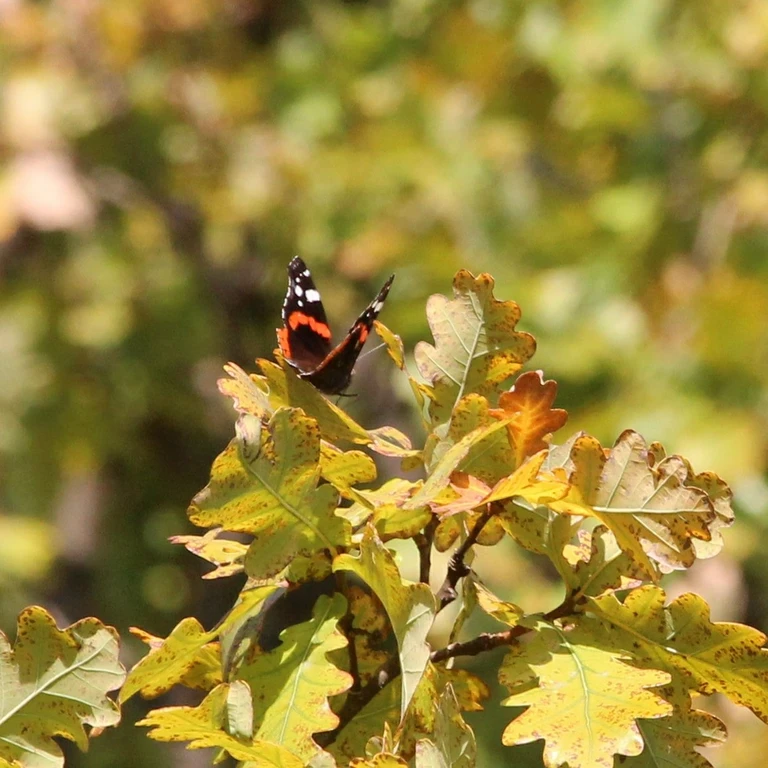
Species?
Vanessa atalanta
